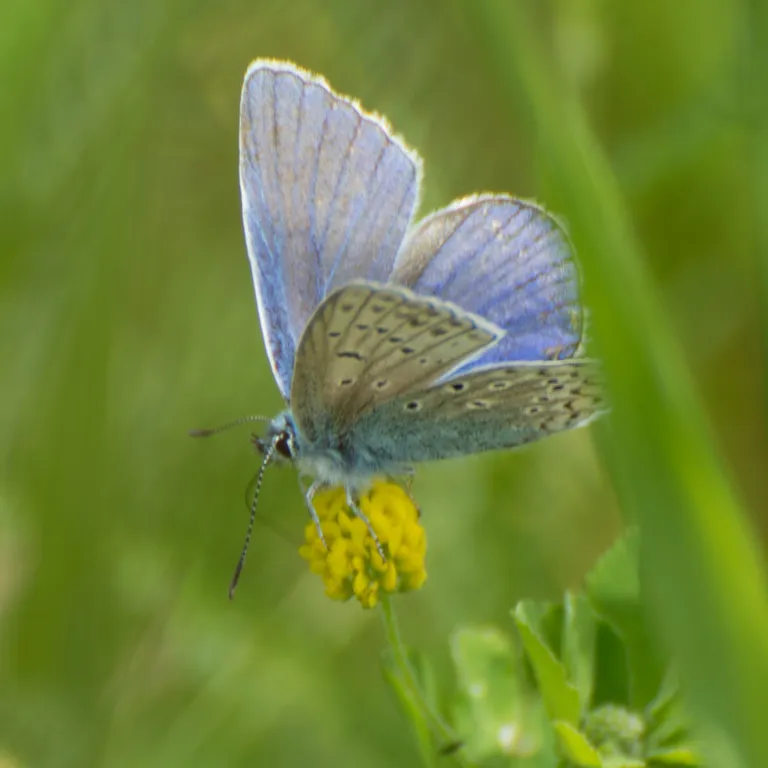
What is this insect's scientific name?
Polyommatus icarus
